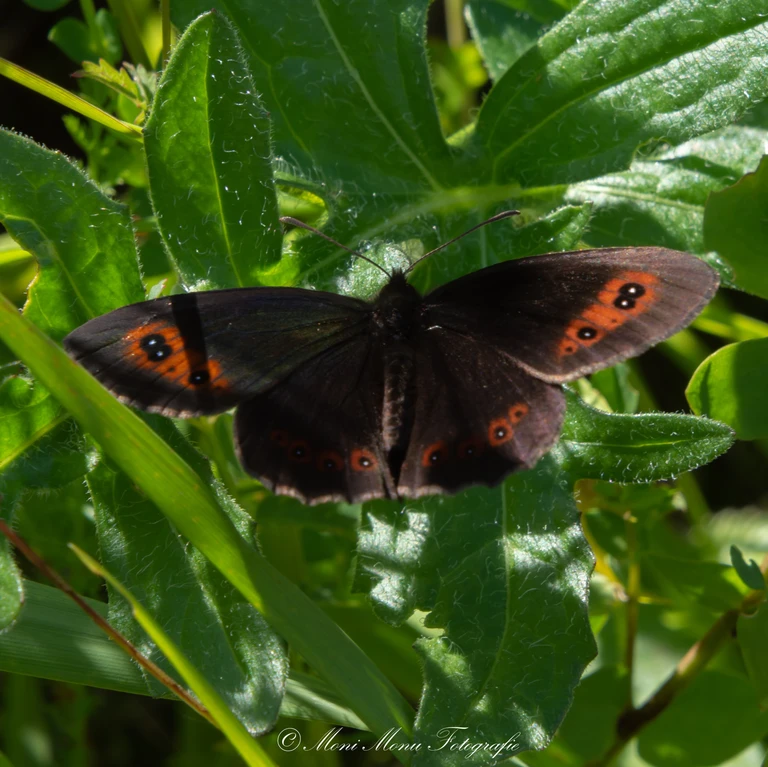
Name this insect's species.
Erebia aethiops
